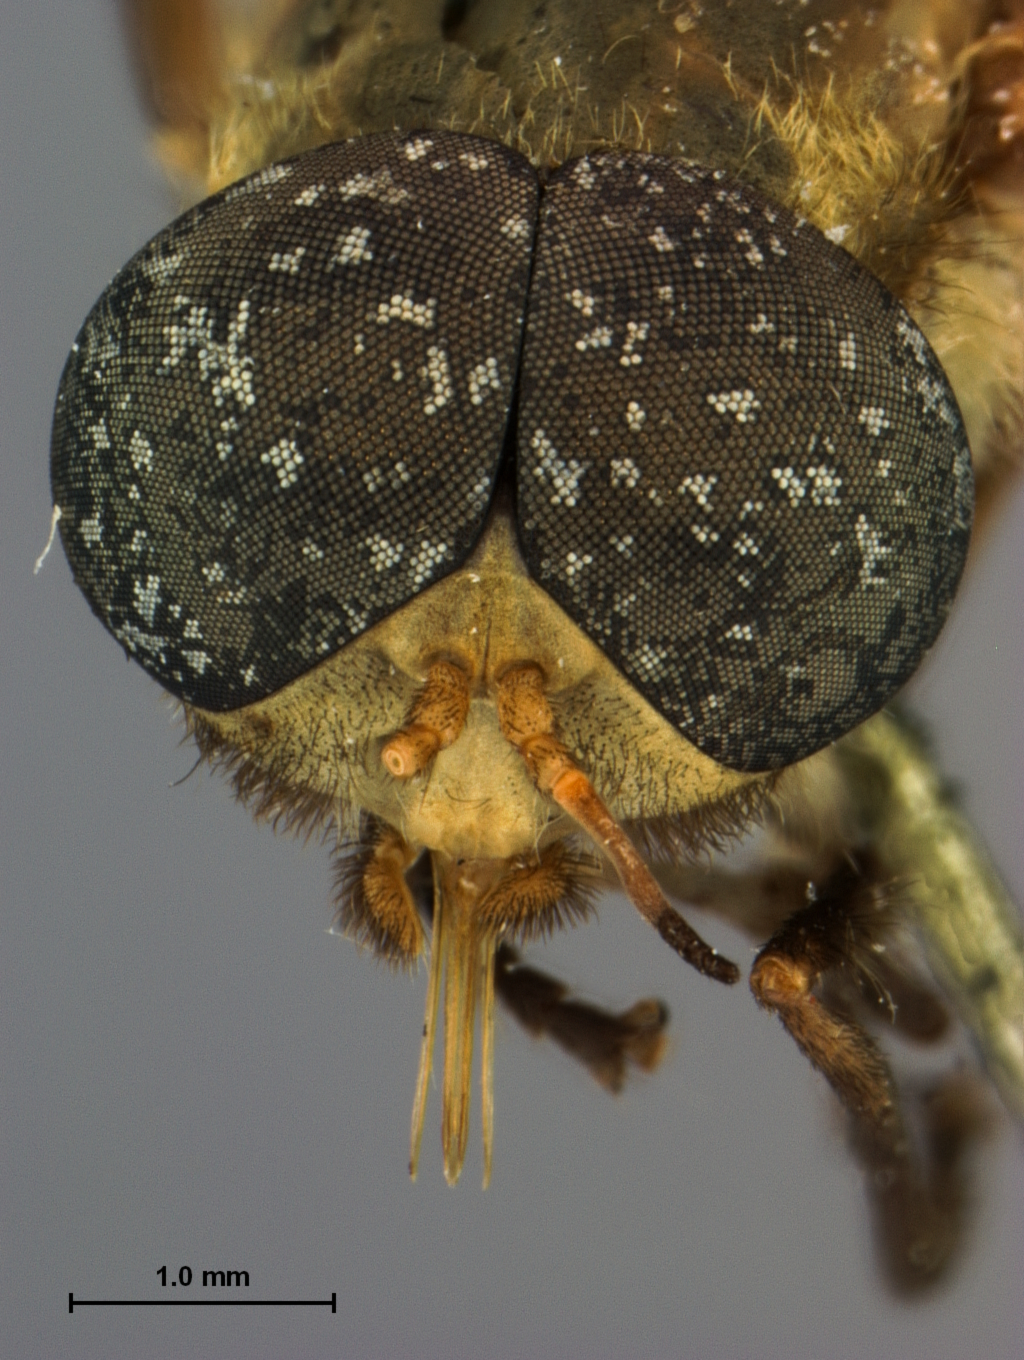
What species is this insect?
Cydistomyia insol
